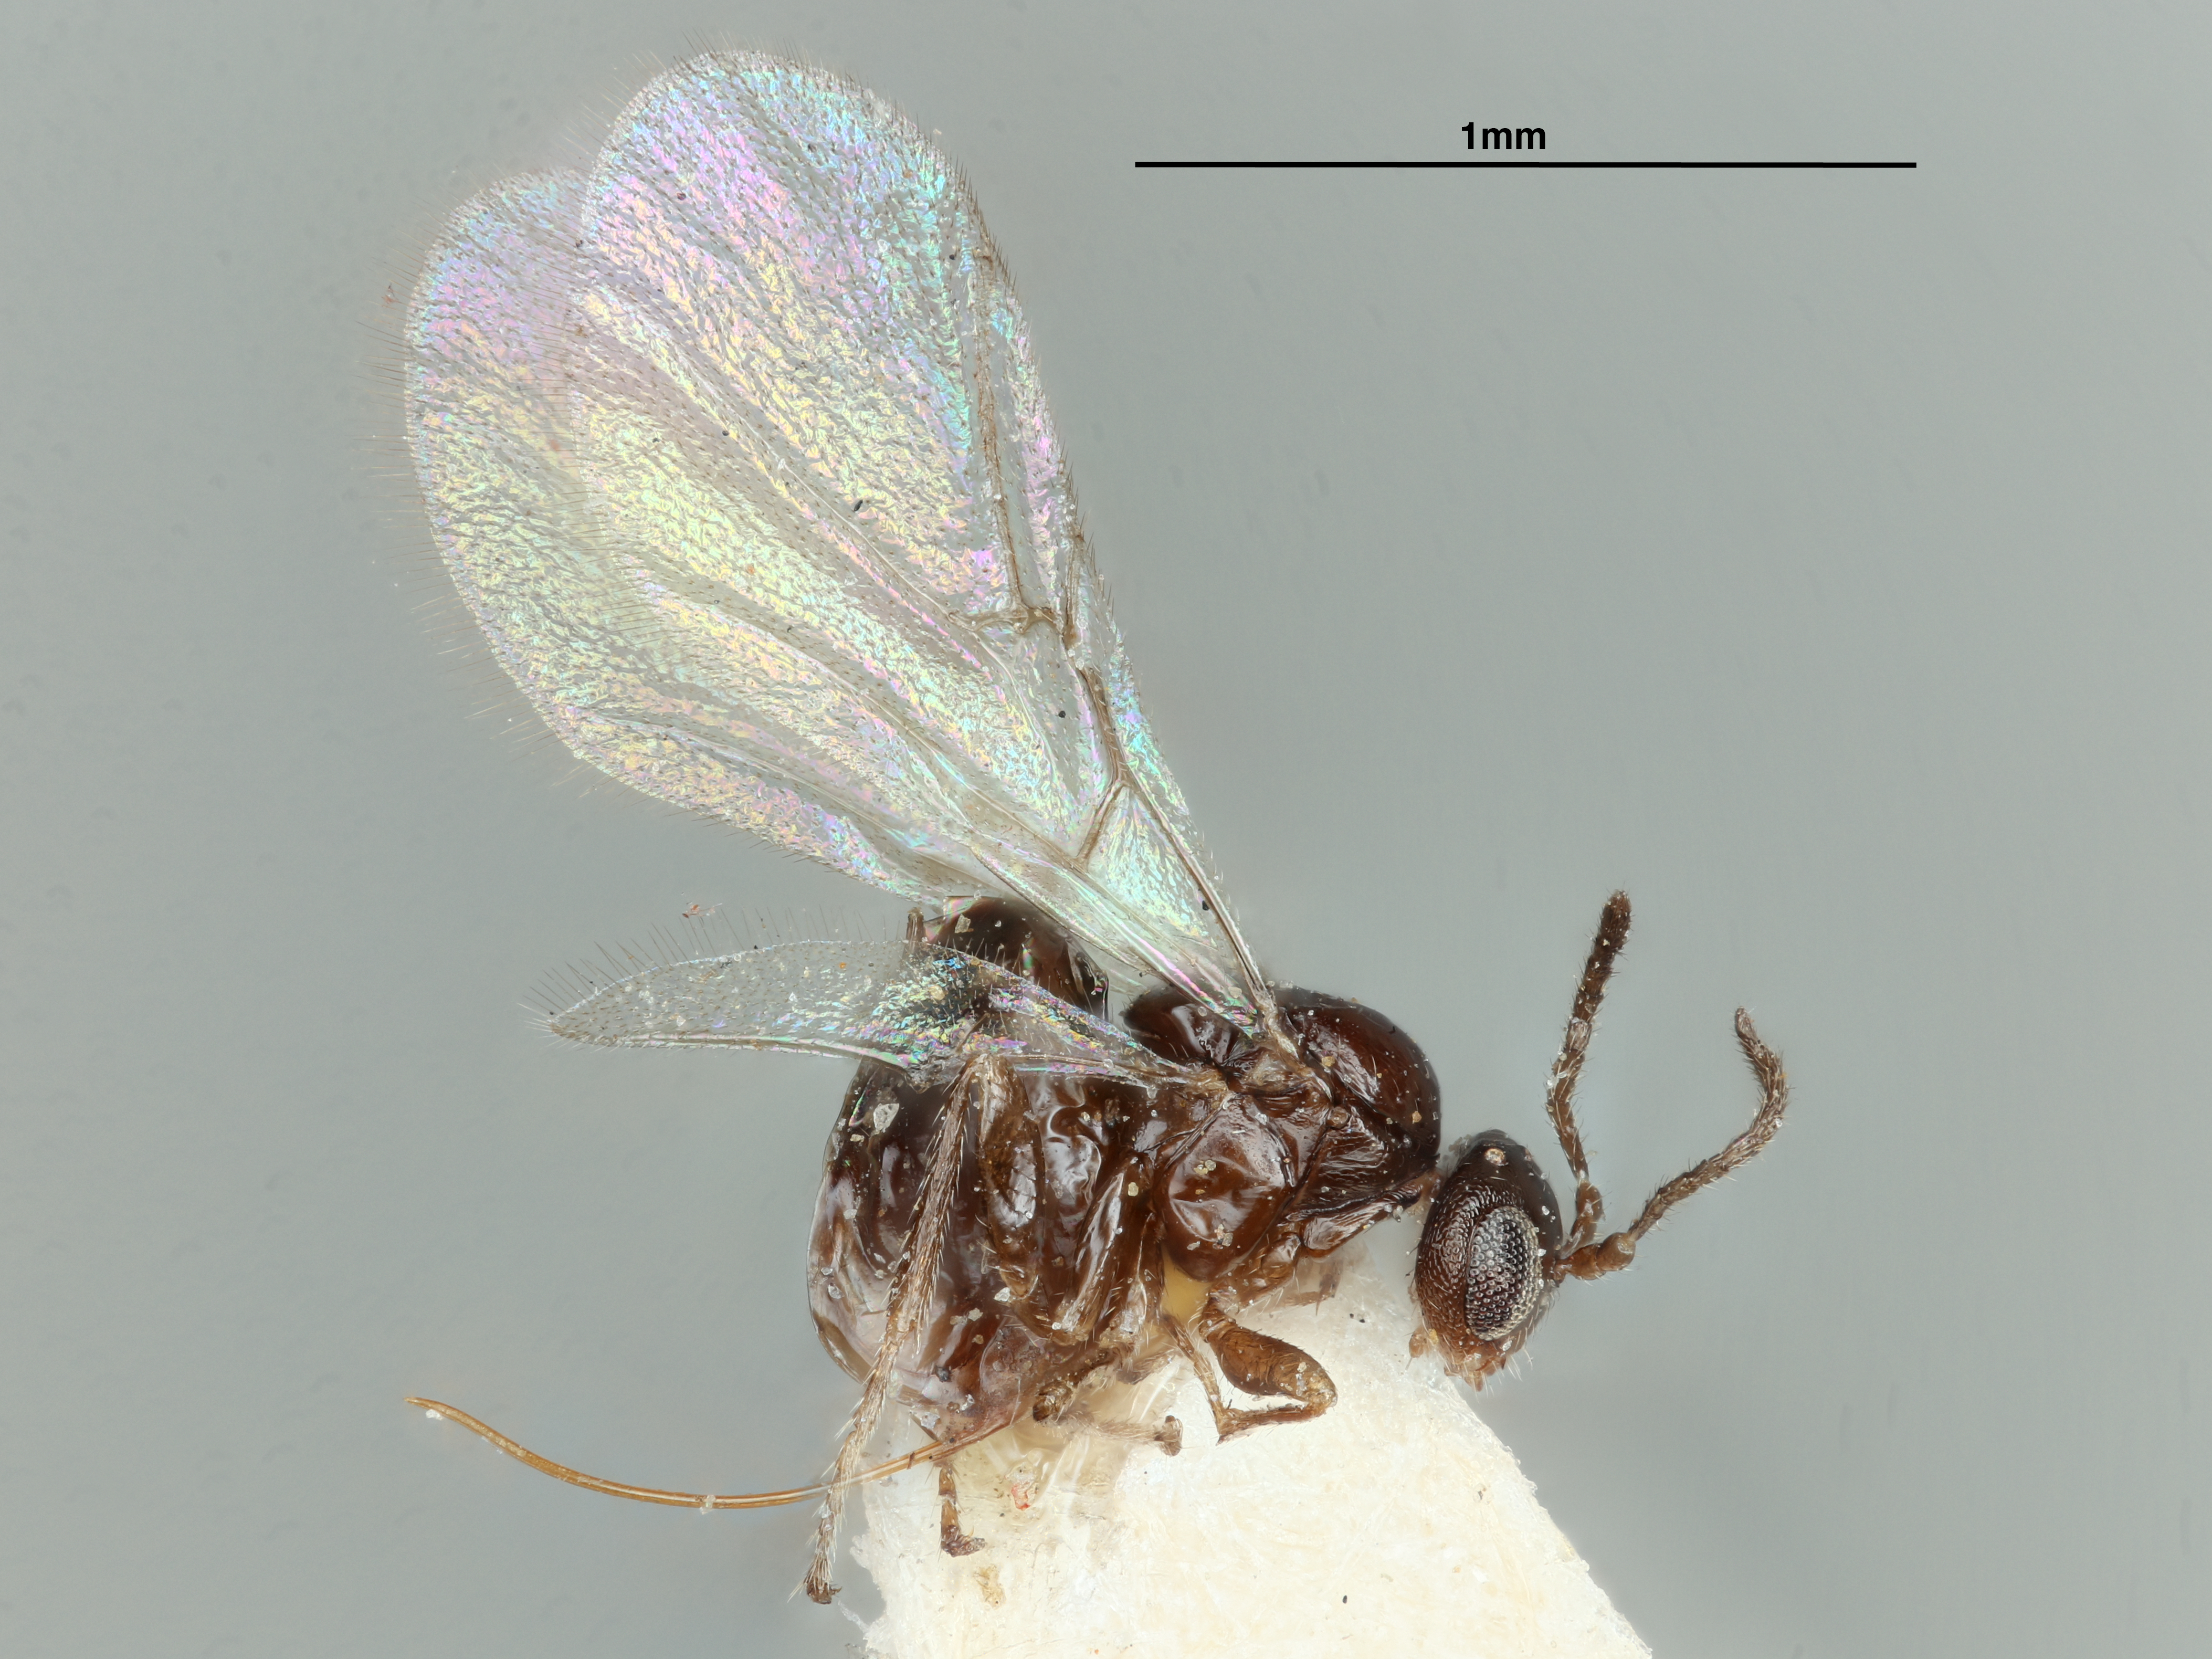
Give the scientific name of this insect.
Neuroterus tantulus
